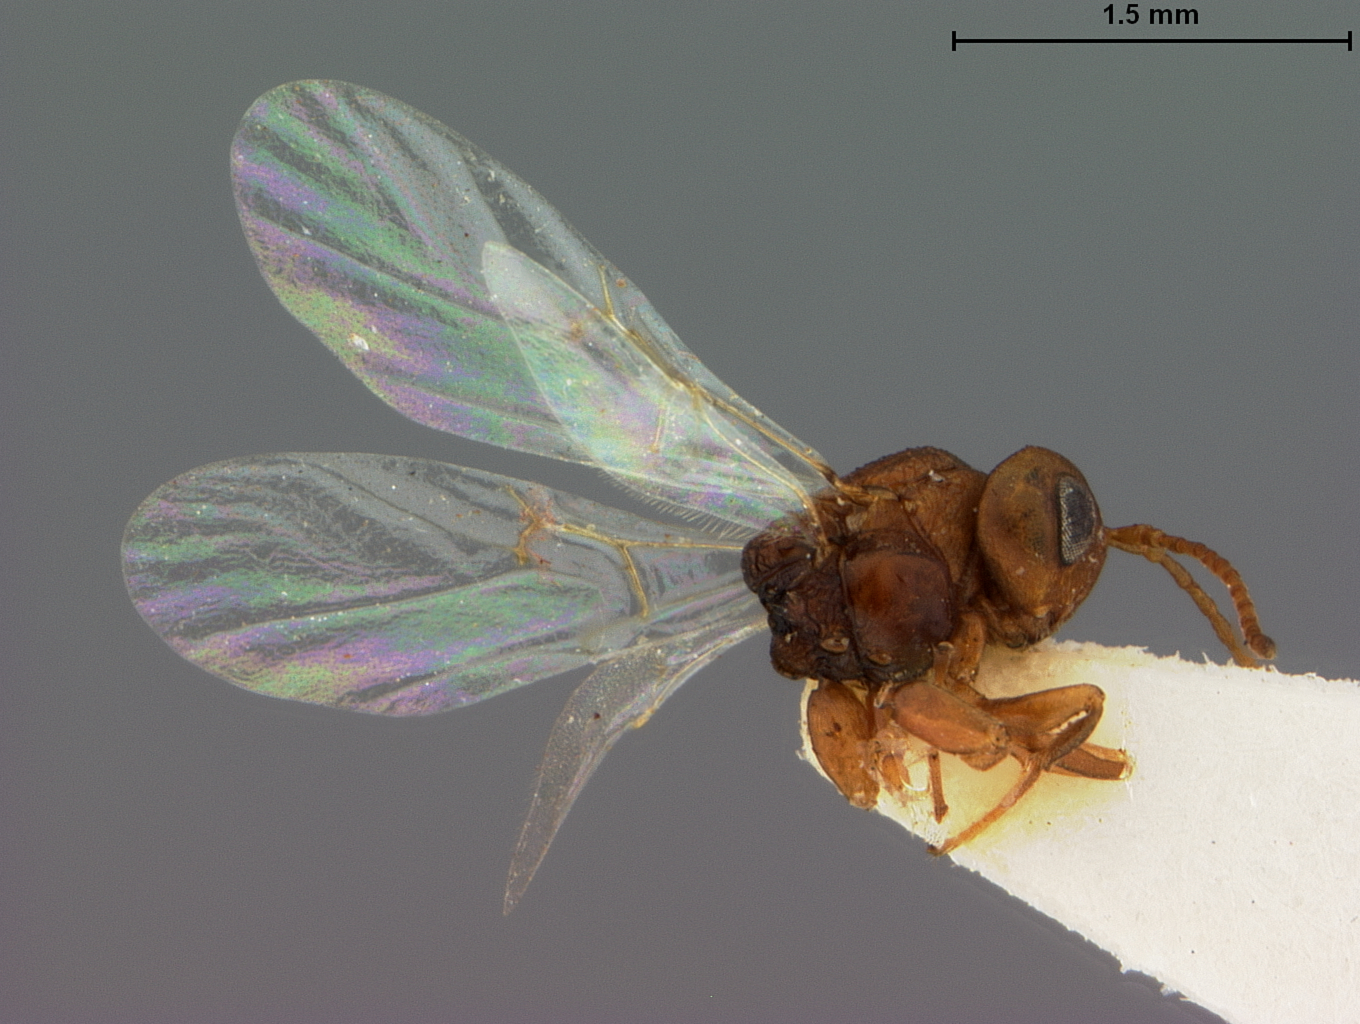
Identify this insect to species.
Callirhytis medularis
